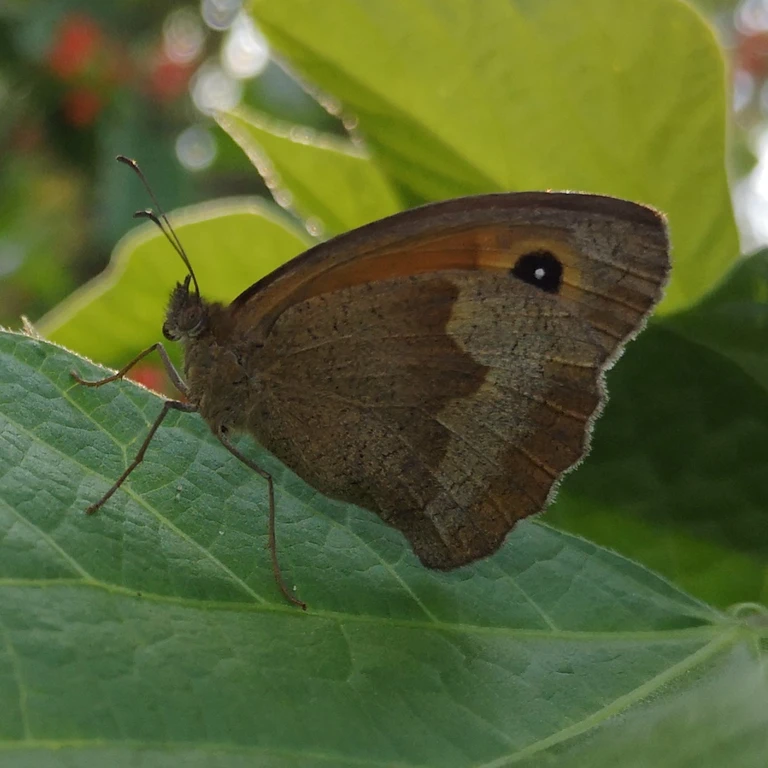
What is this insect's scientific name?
Maniola jurtina
